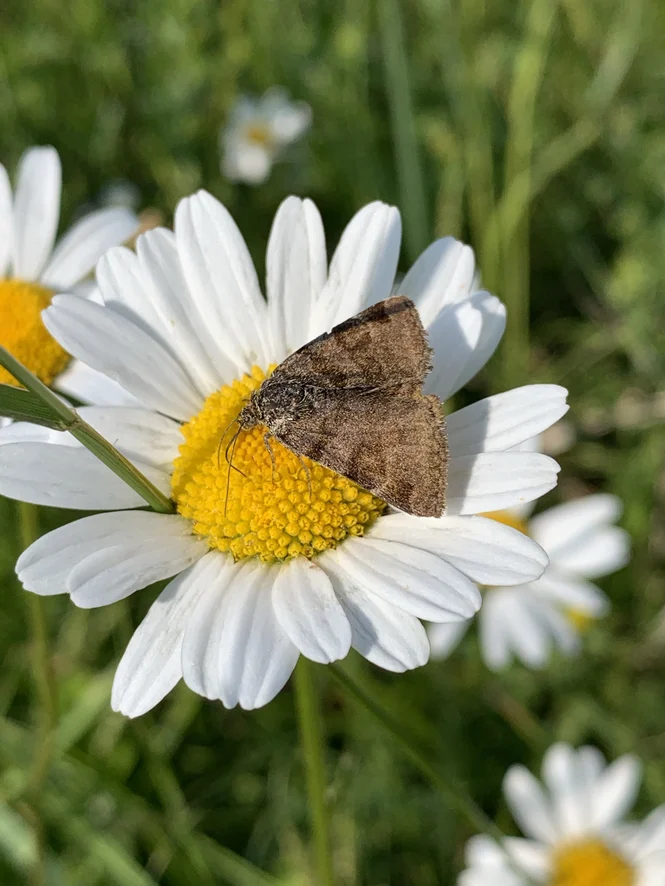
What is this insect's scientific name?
Euclidia glyphica
